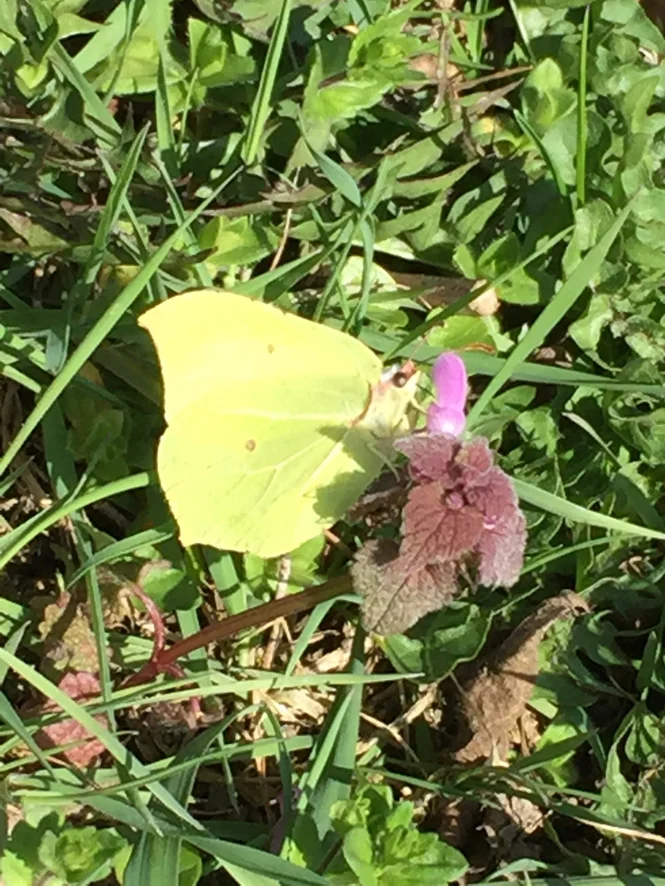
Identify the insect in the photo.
Gonepteryx rhamni
